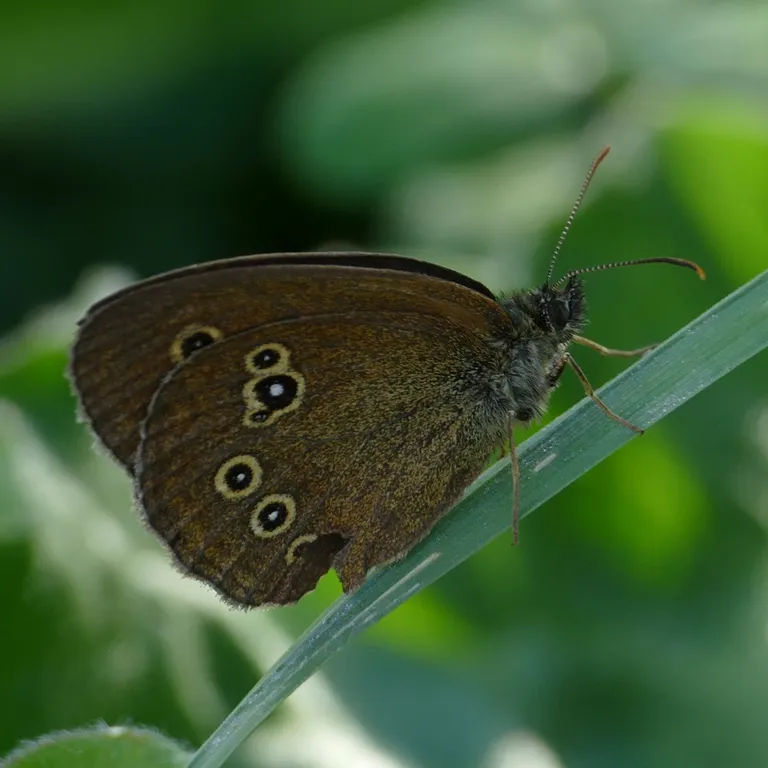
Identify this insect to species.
Aphantopus hyperantus
